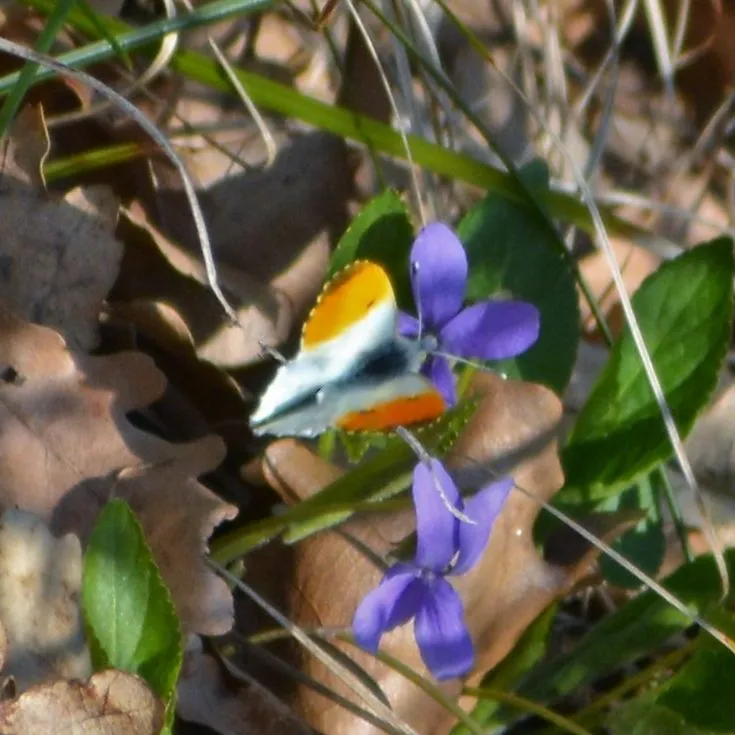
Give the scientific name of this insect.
Anthocharis cardamines
